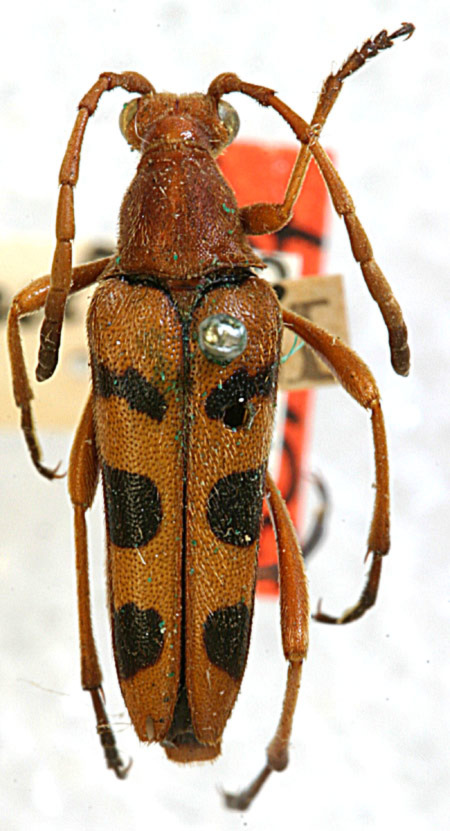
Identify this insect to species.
Ophistomis montana (also Strangalia sexnotata)
